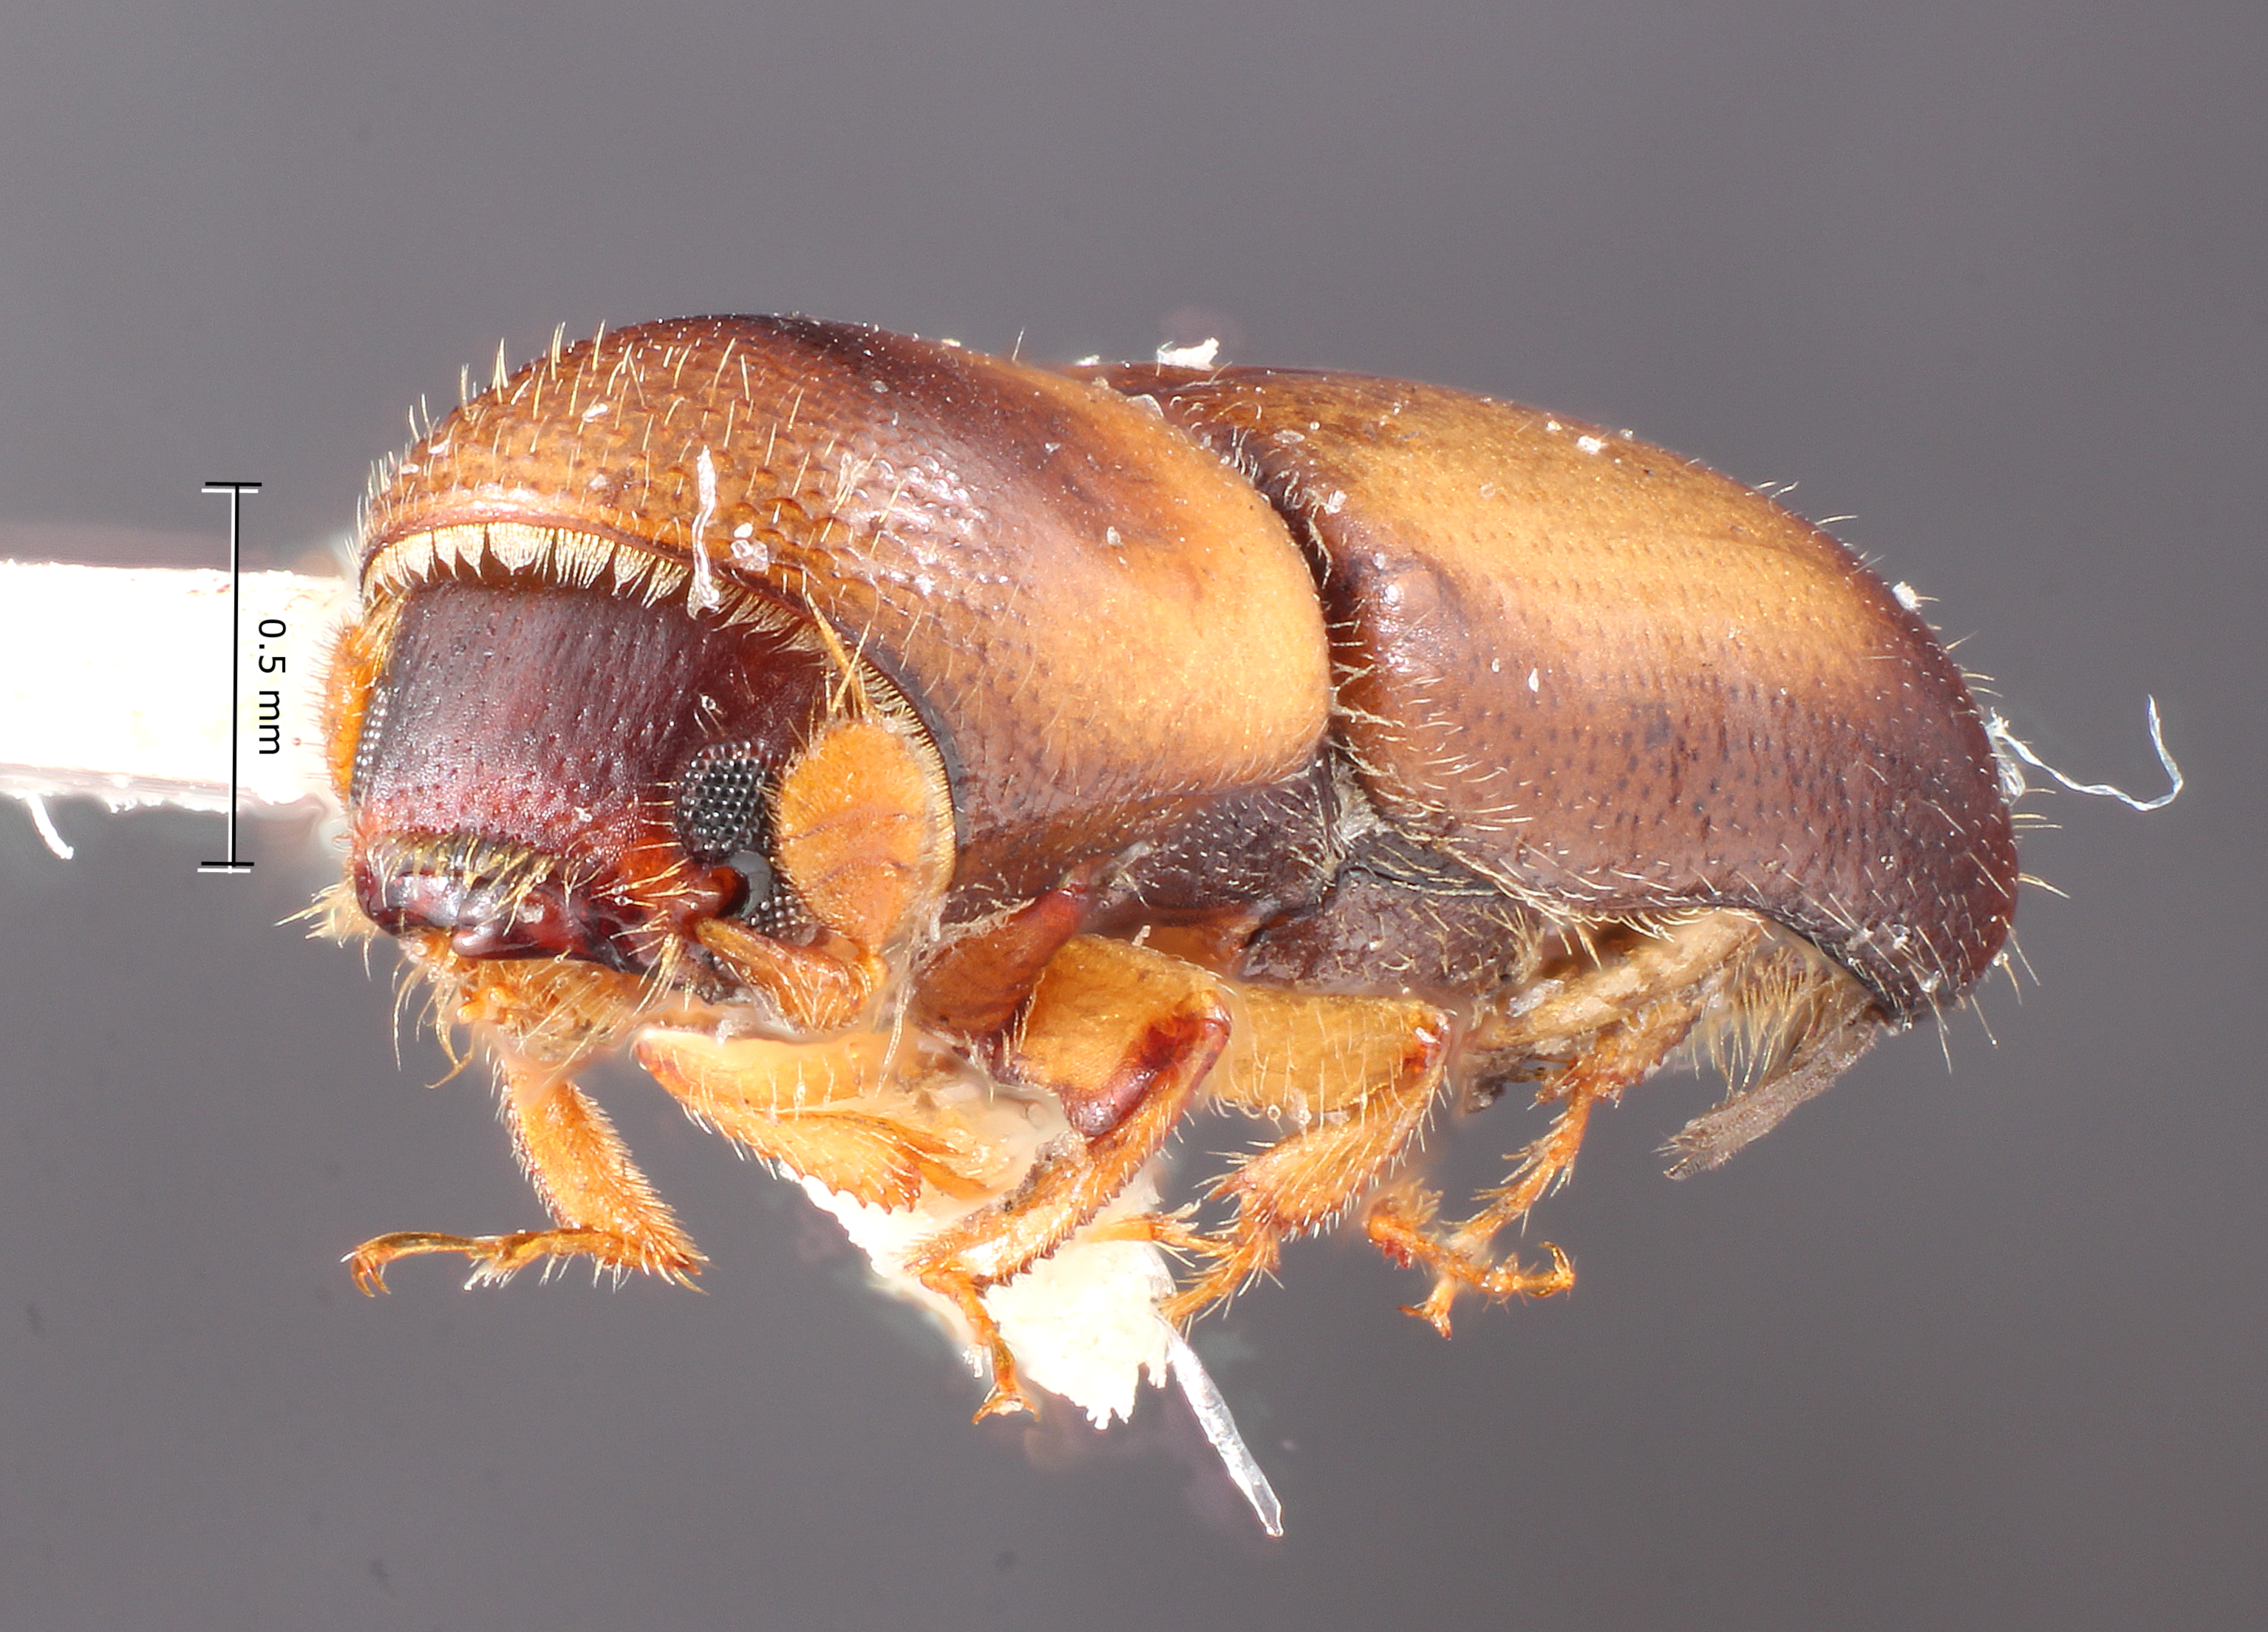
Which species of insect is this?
Monarthrum pseudoscutellare
